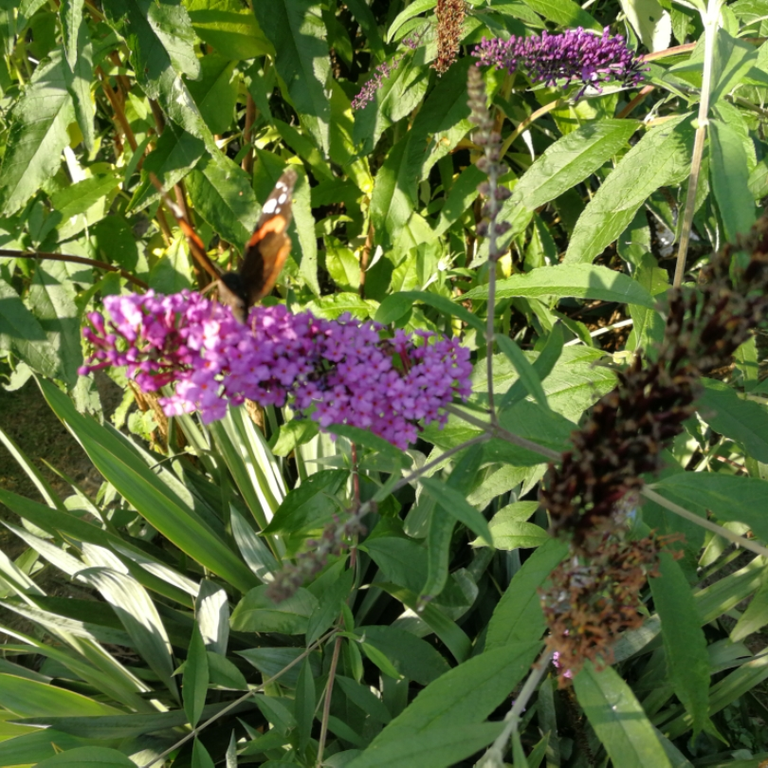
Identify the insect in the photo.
Vanessa atalanta
